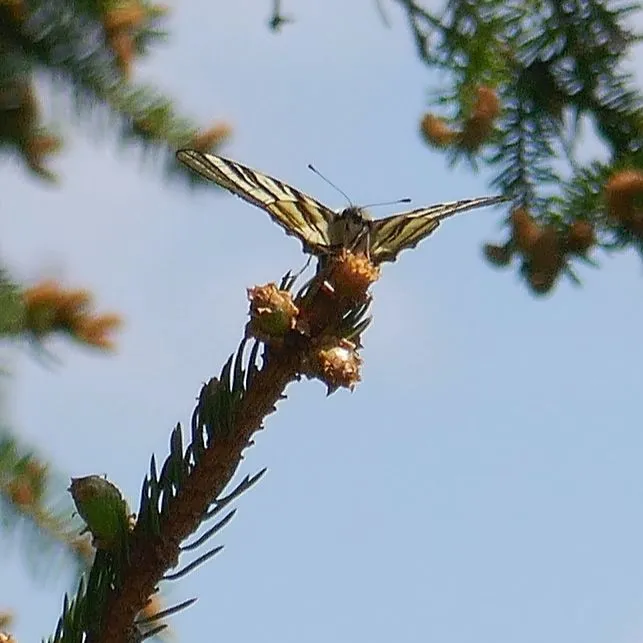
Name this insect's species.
Iphiclides podalirius
